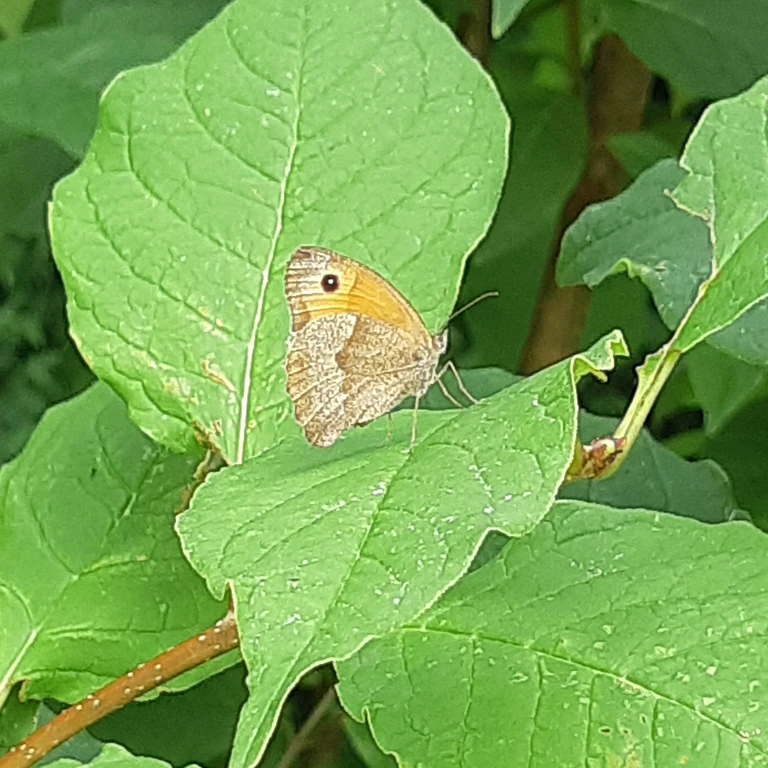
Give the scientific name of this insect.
Maniola jurtina
